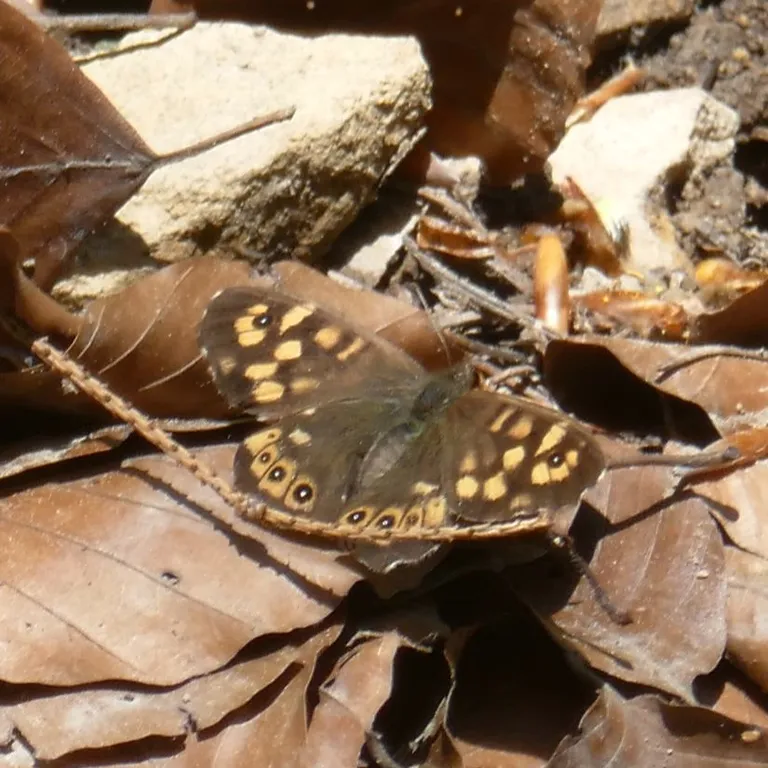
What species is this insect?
Pararge aegeria
